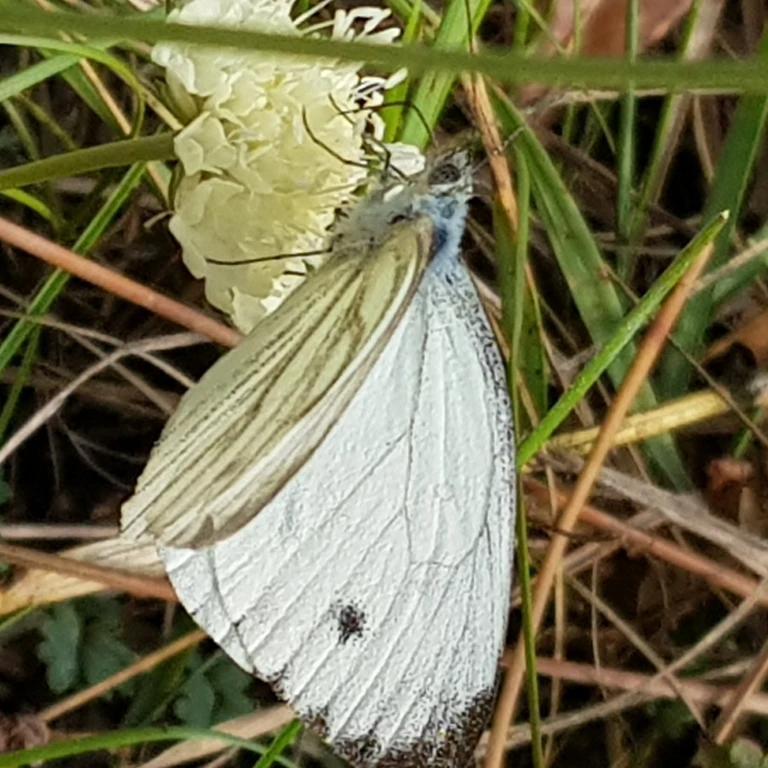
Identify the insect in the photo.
Pieris napi
